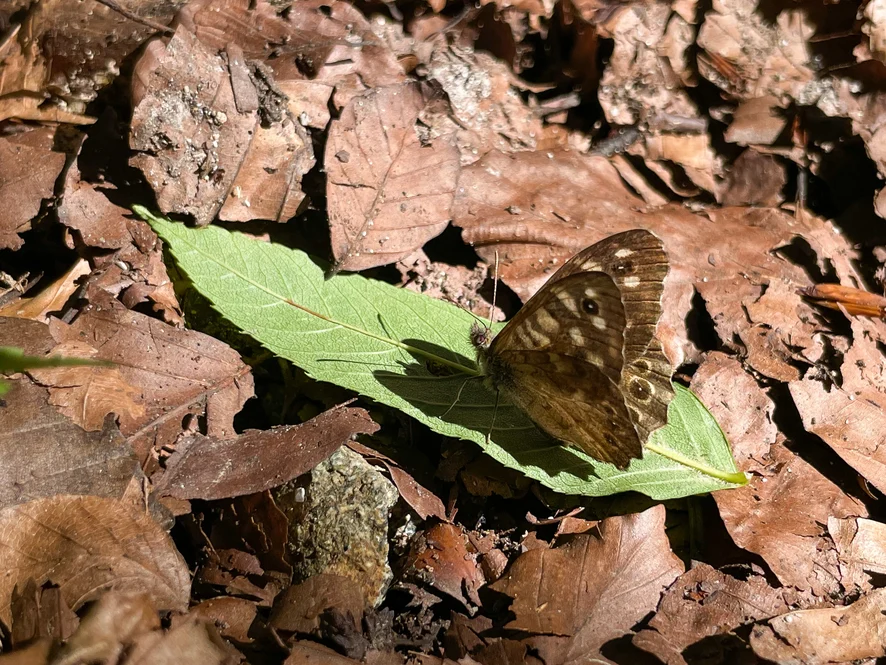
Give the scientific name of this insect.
Pararge aegeria
